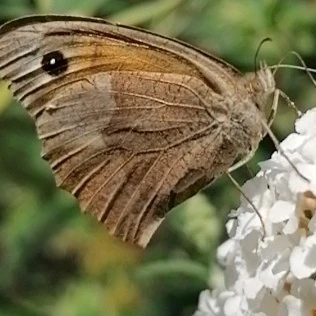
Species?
Maniola jurtina
